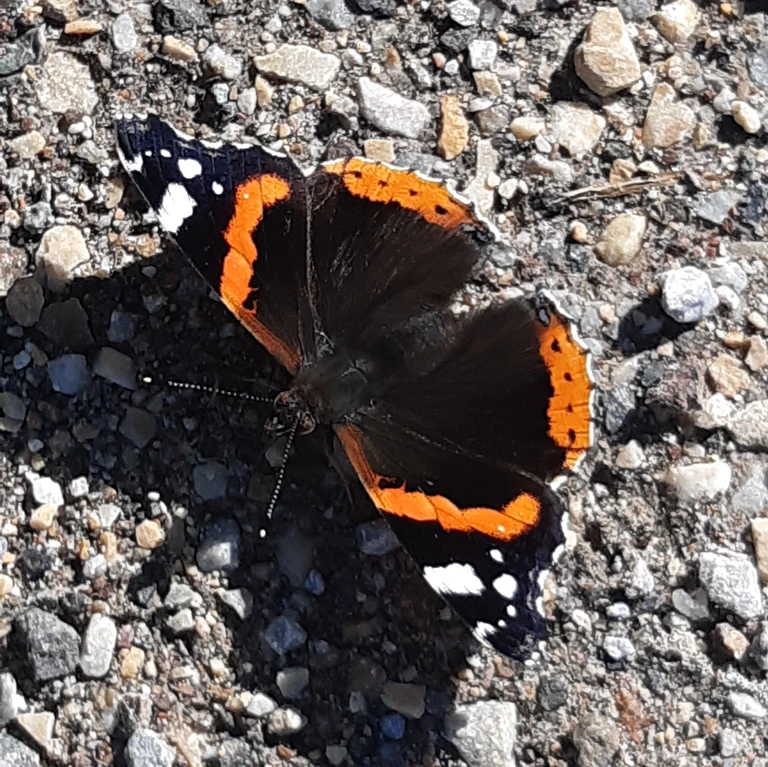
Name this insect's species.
Vanessa atalanta
